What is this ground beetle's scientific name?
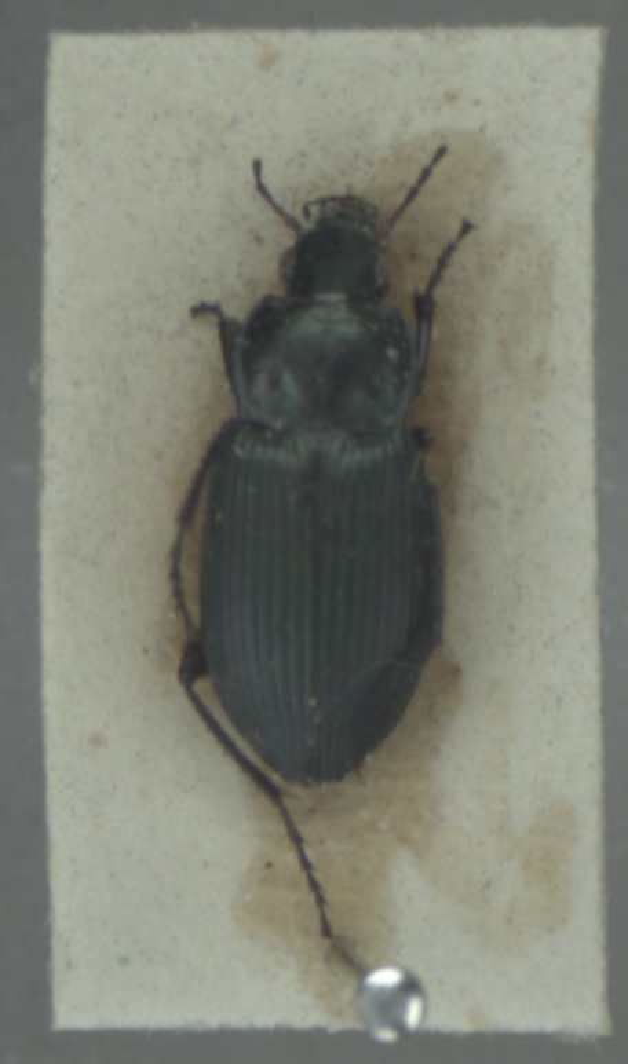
Poecilus cupreus
